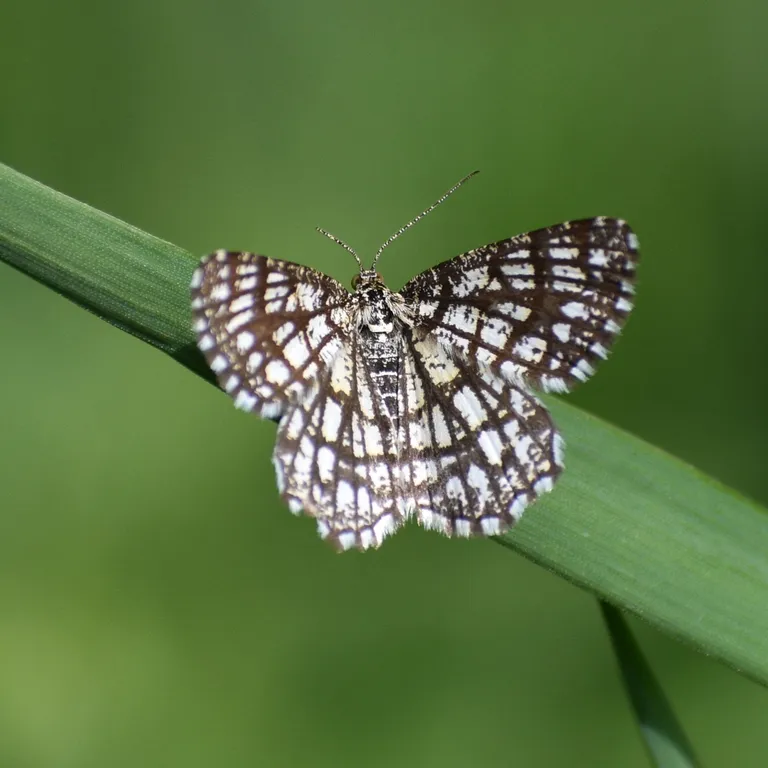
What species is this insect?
Chiasmia clathrata
